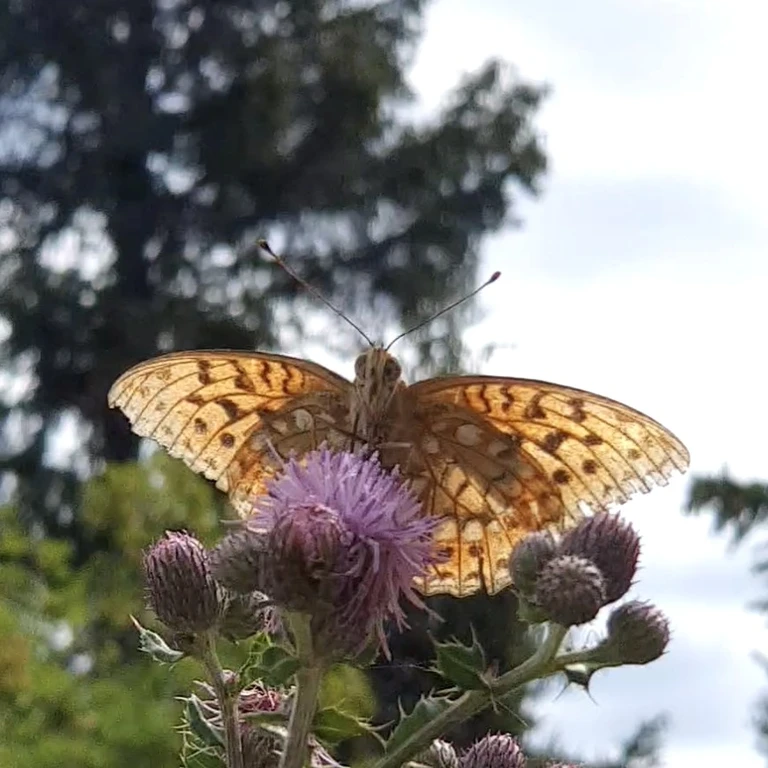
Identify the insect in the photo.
Fabriciana adippe
